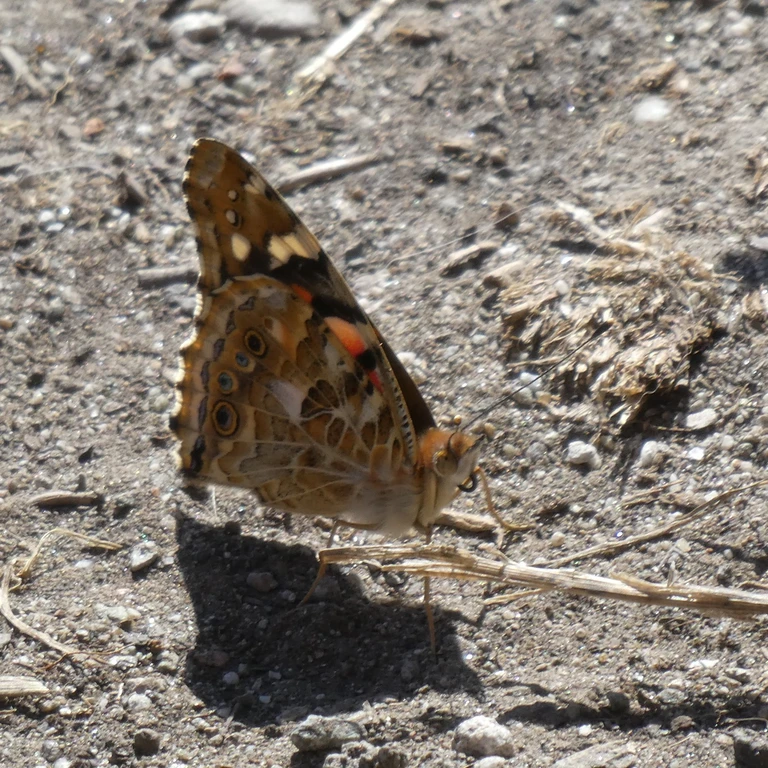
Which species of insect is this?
Vanessa cardui
